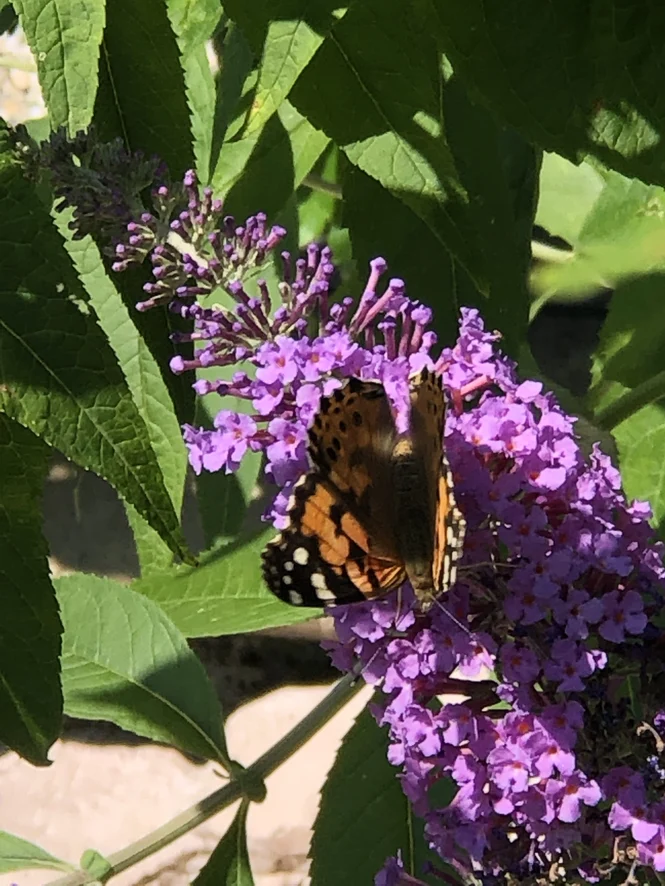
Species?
Vanessa cardui
